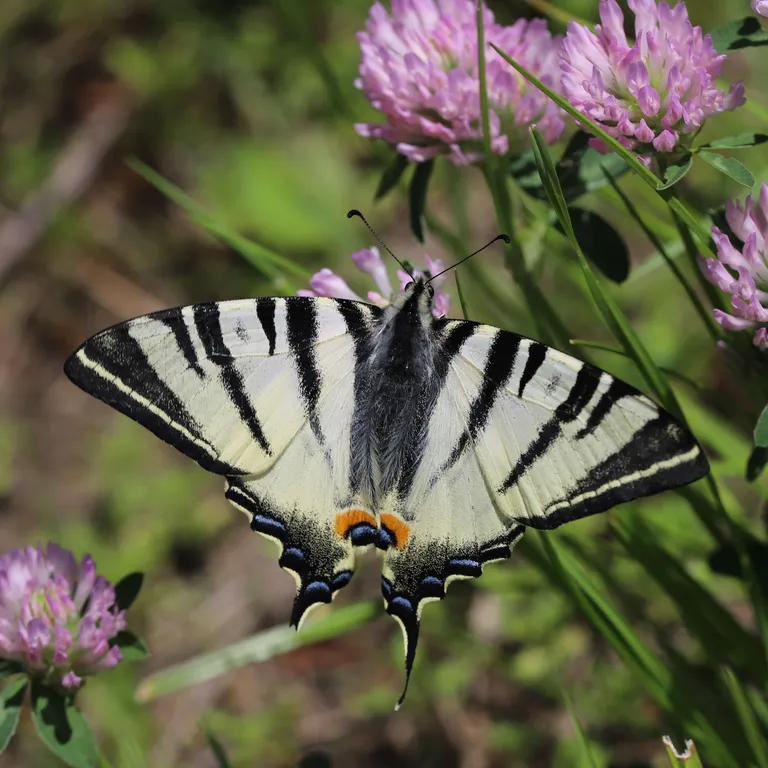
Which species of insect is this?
Iphiclides podalirius
